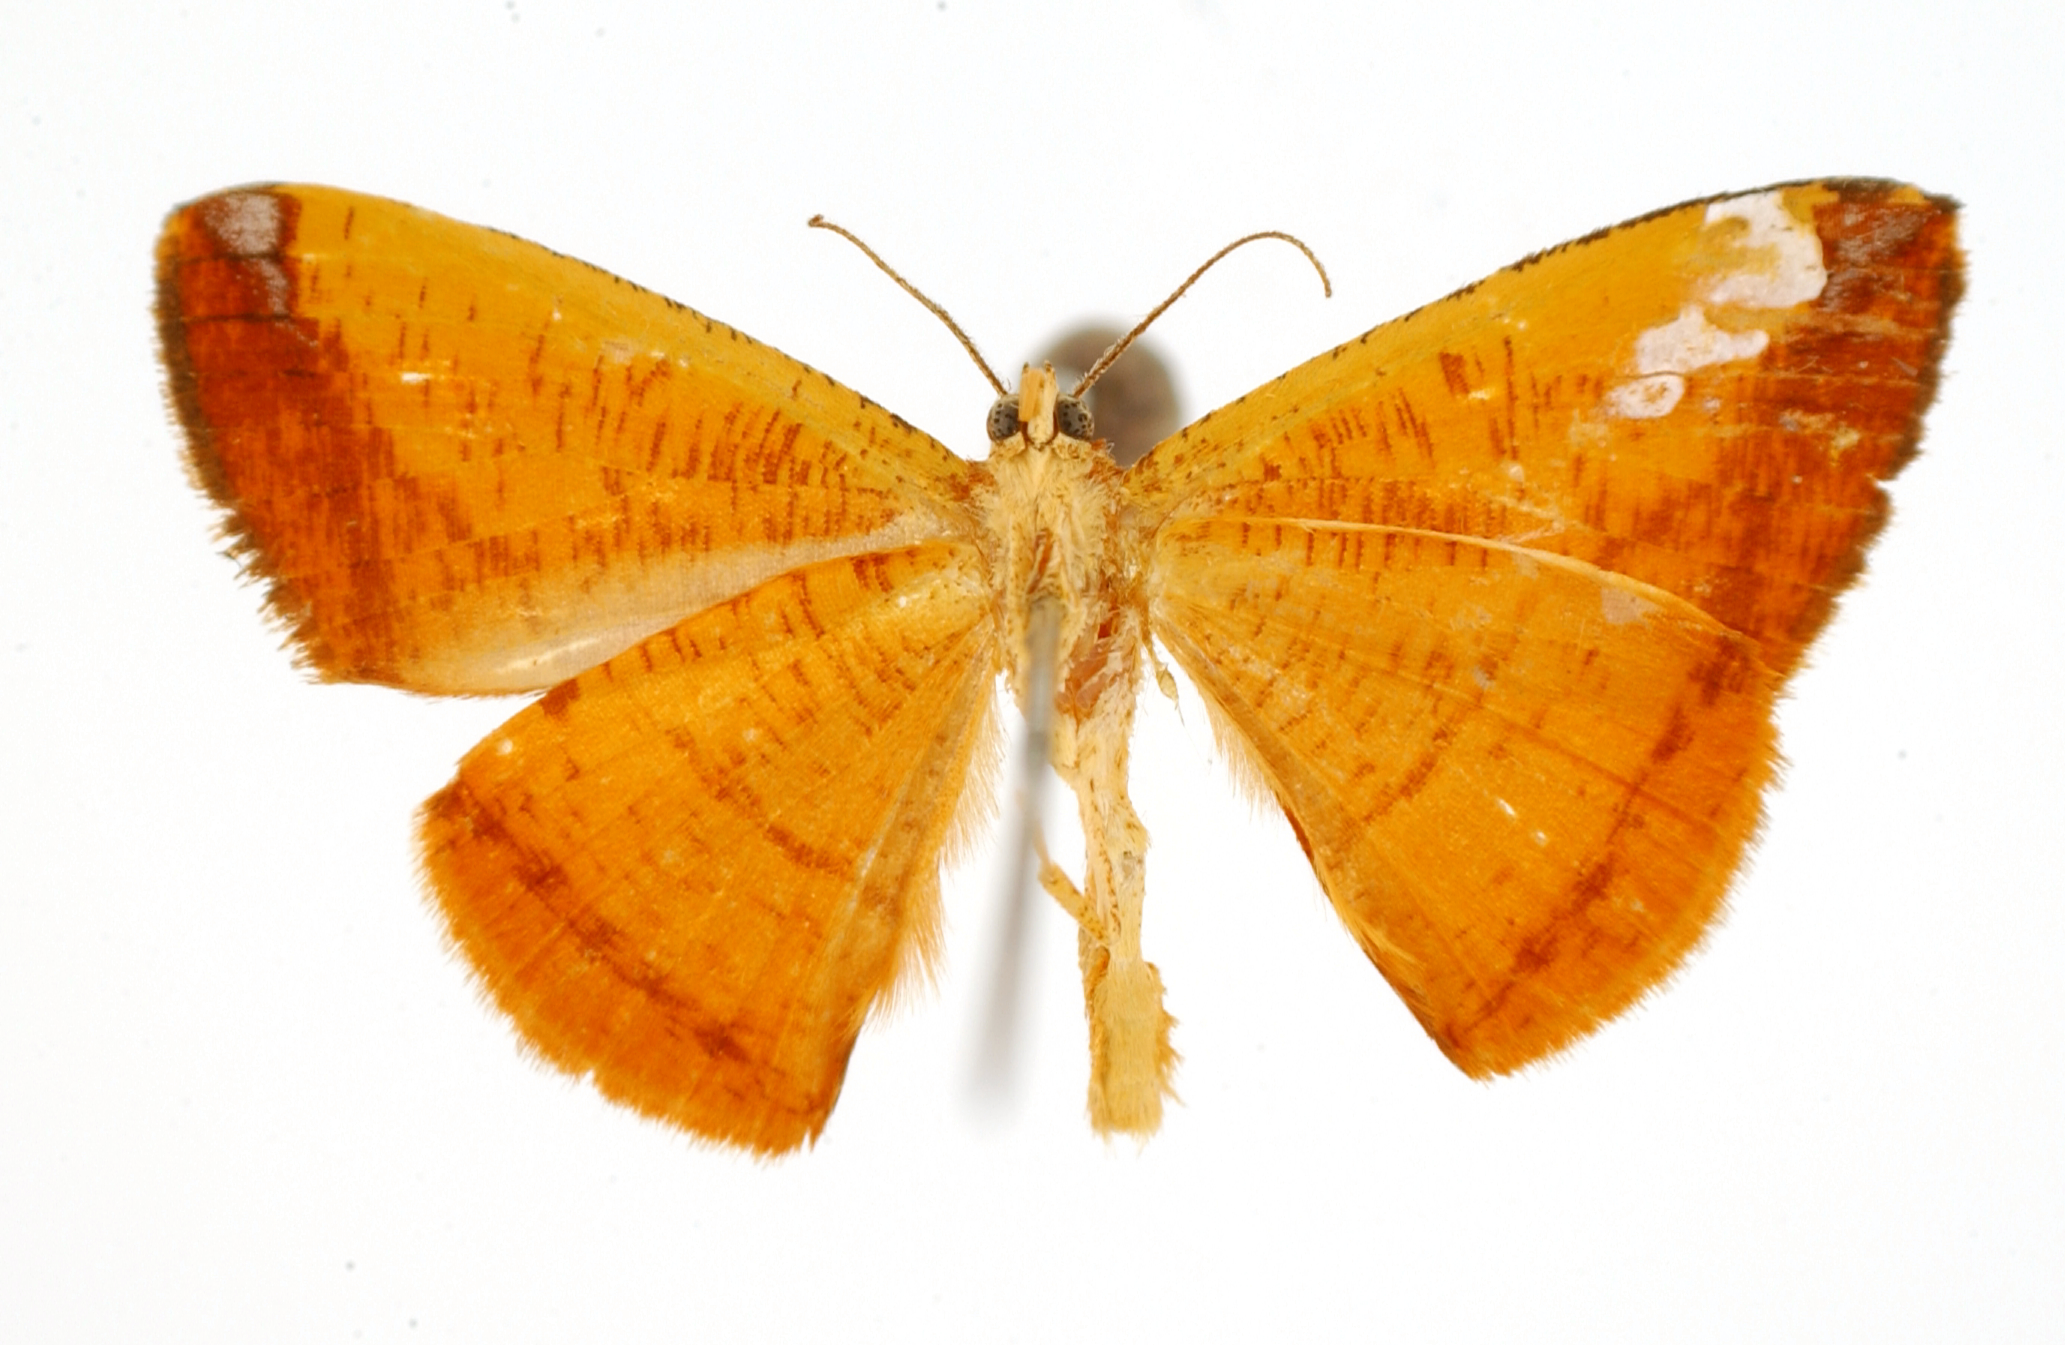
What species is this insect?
Pyrinia yerma
